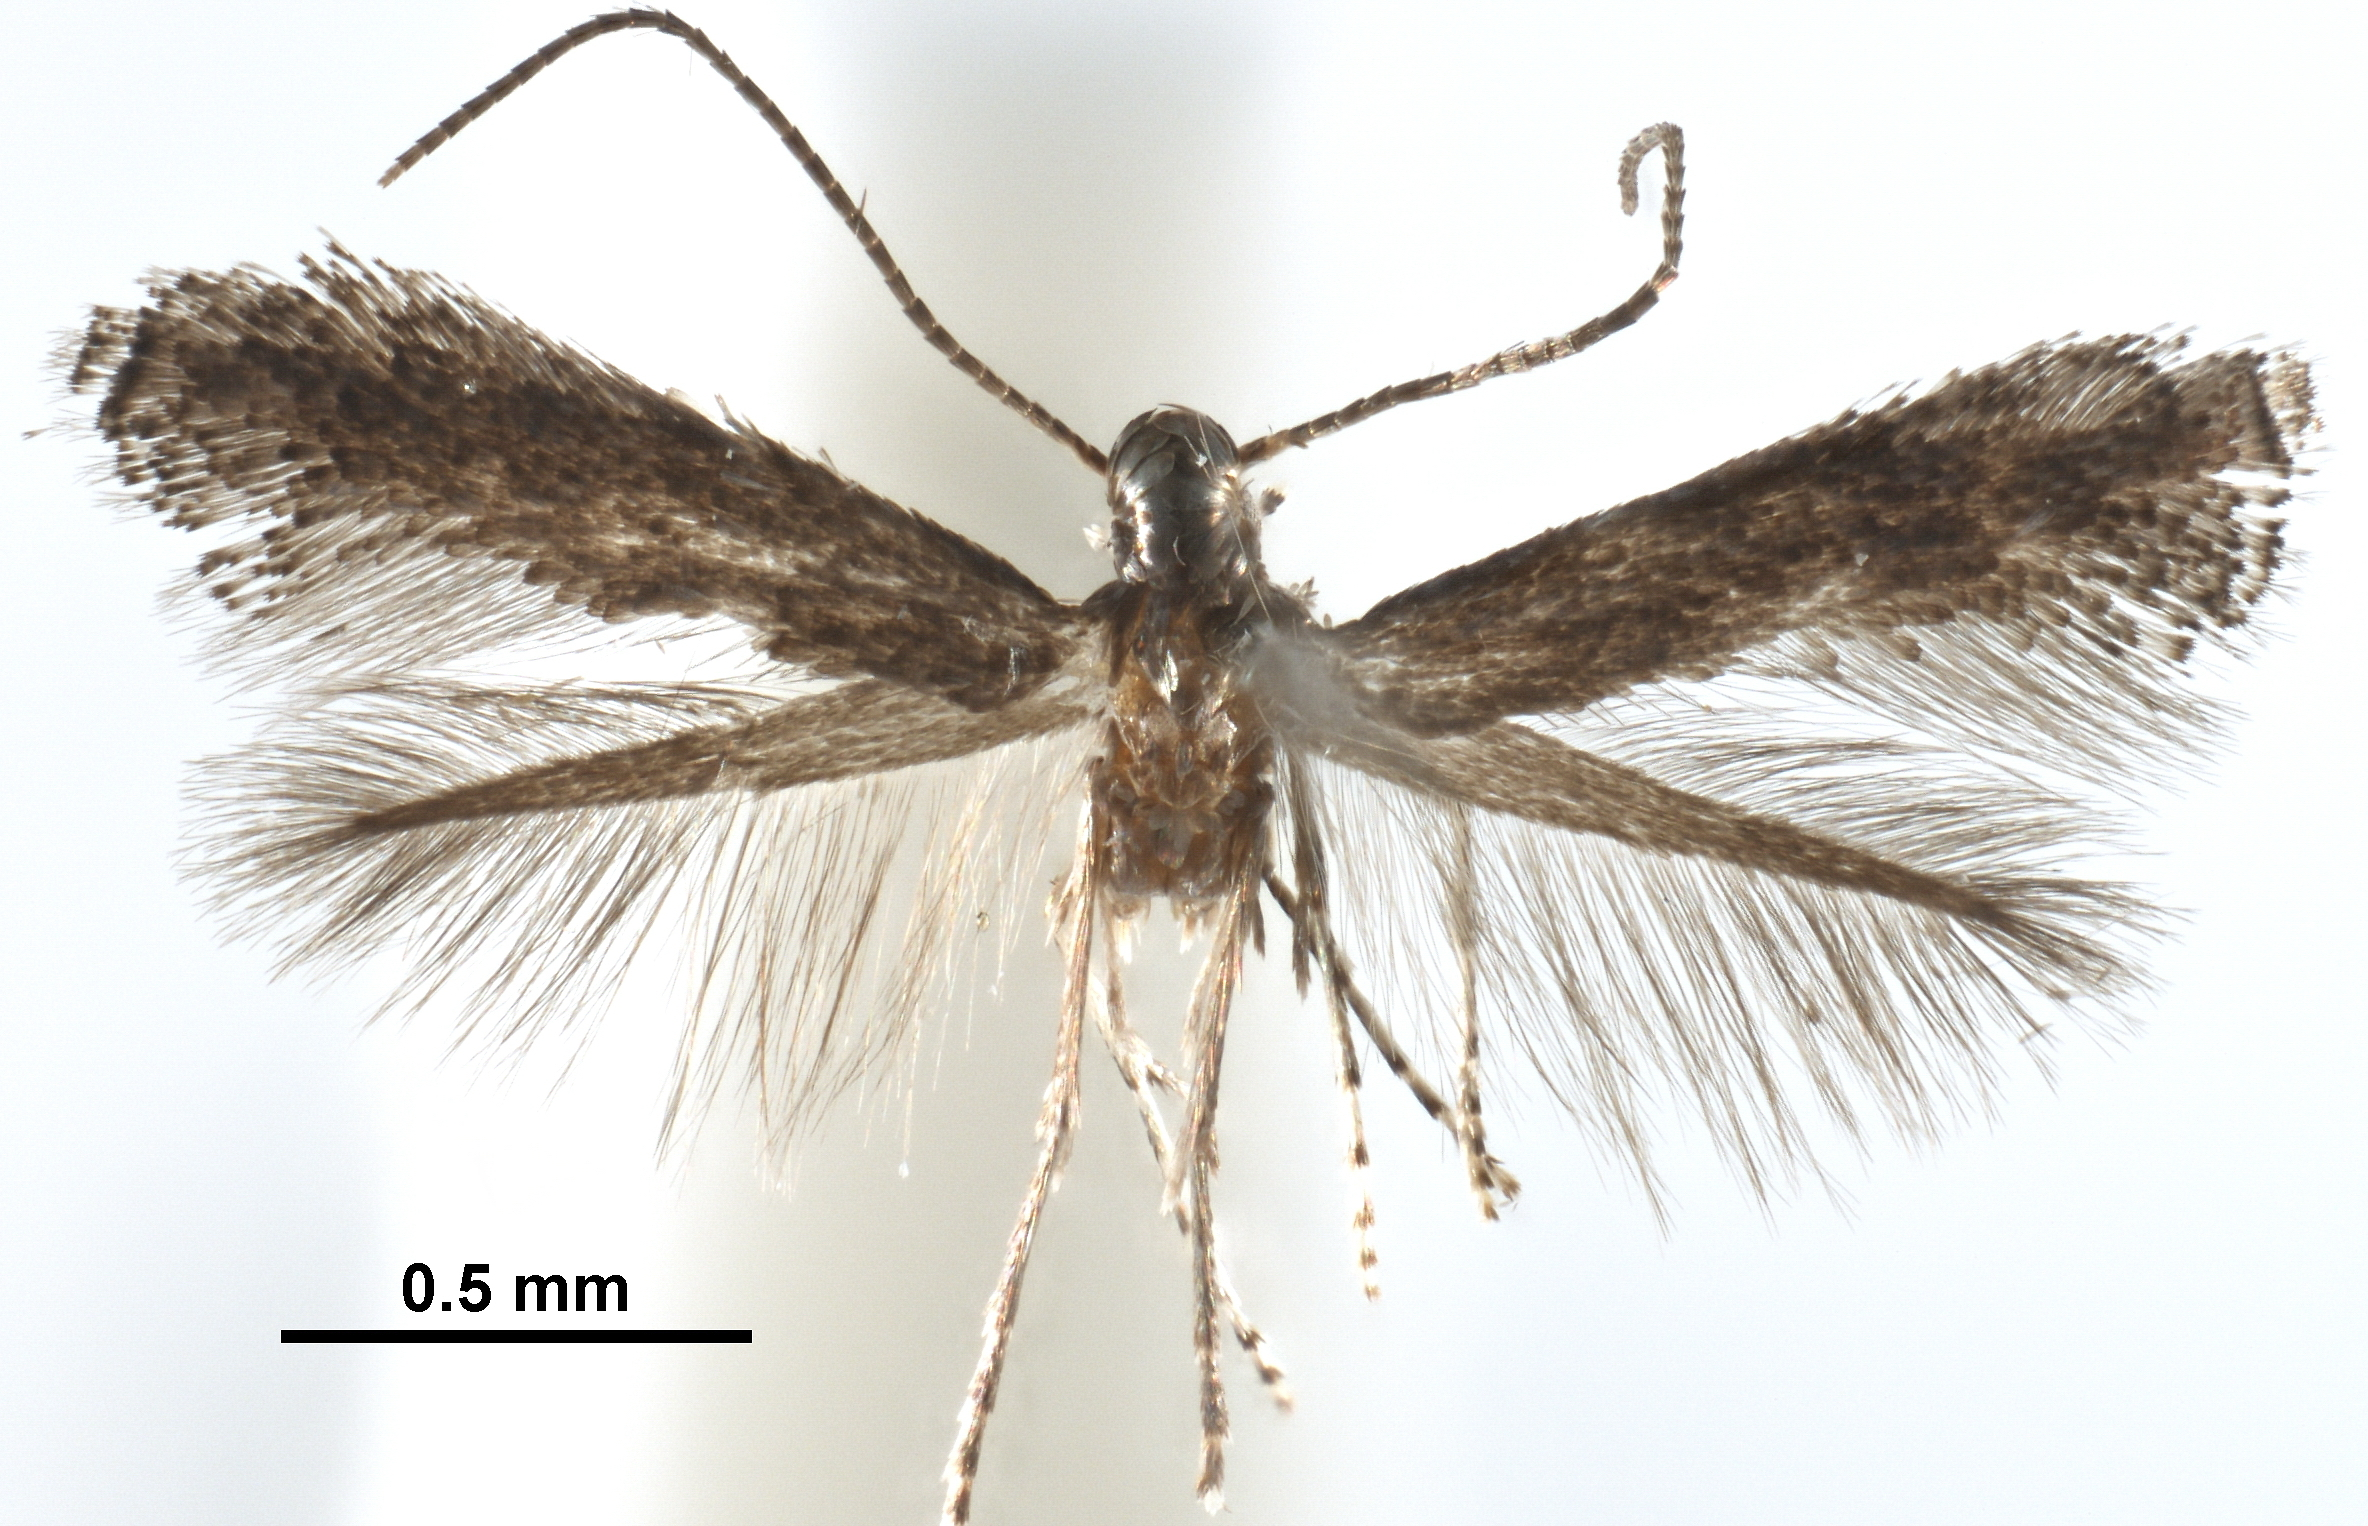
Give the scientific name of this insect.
Metriochroa cephalanthae
